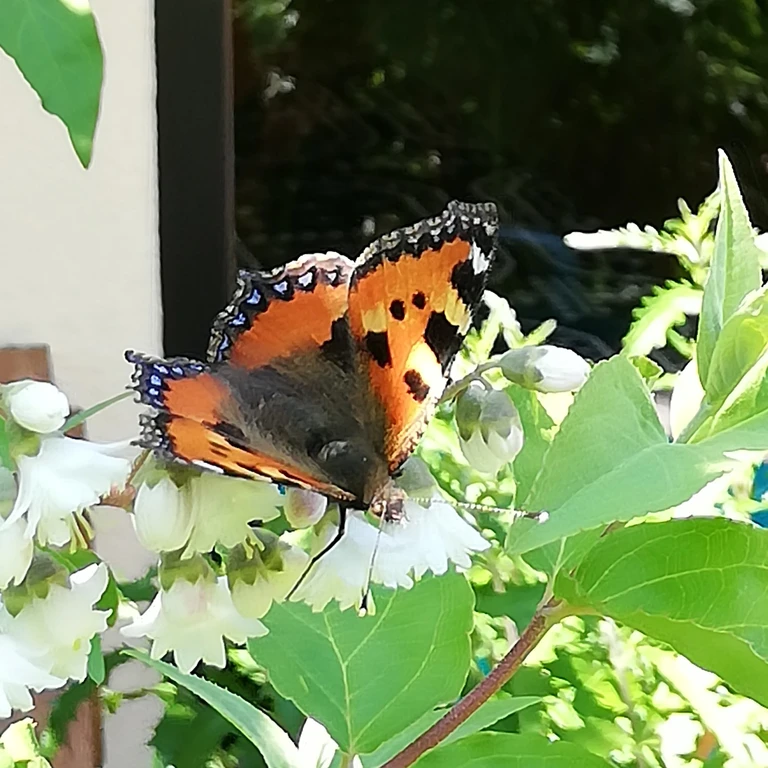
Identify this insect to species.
Aglais urticae
